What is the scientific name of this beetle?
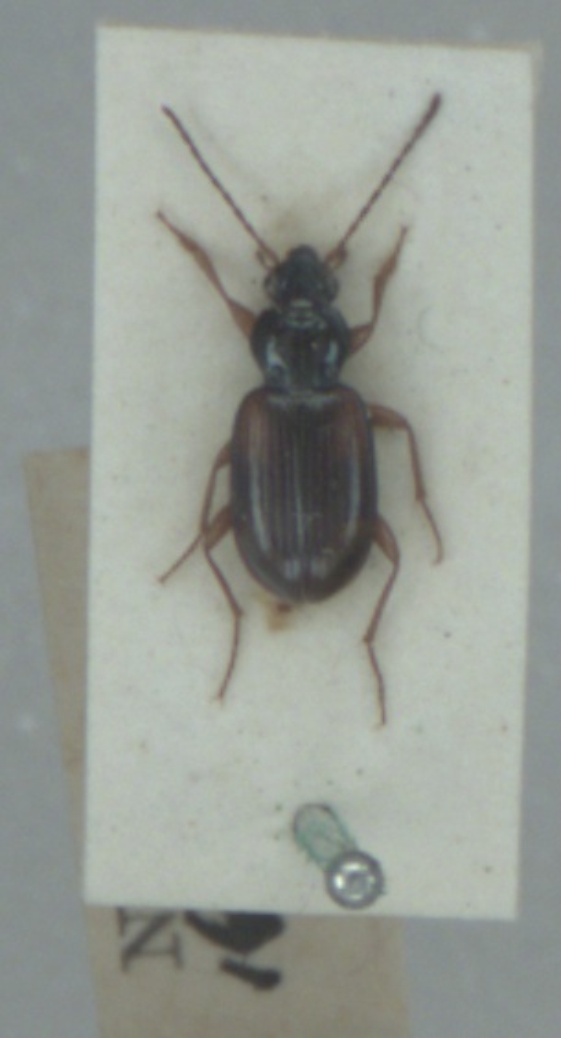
Bembidion tetracolum
